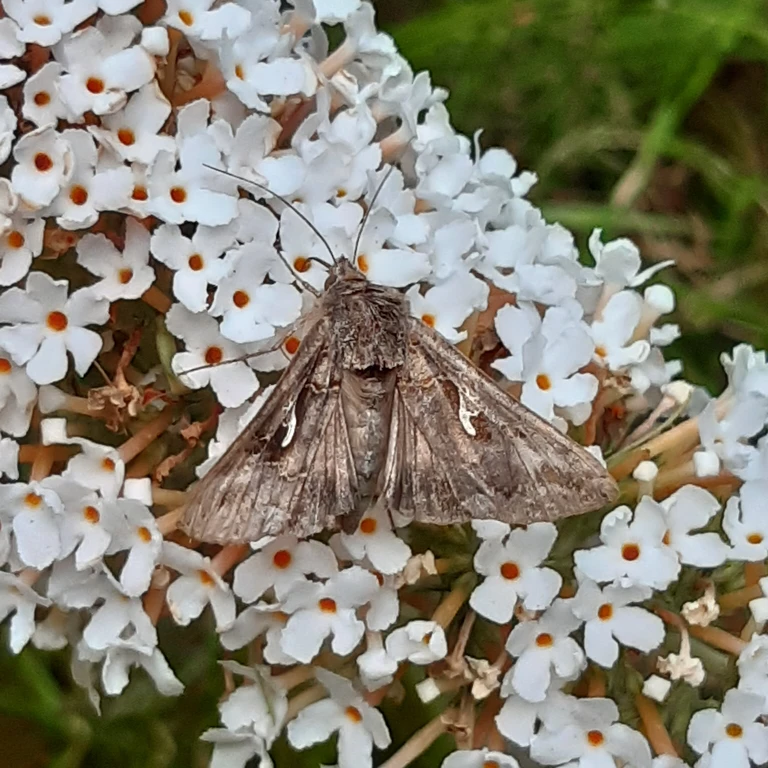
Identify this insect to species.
Autographa gamma
